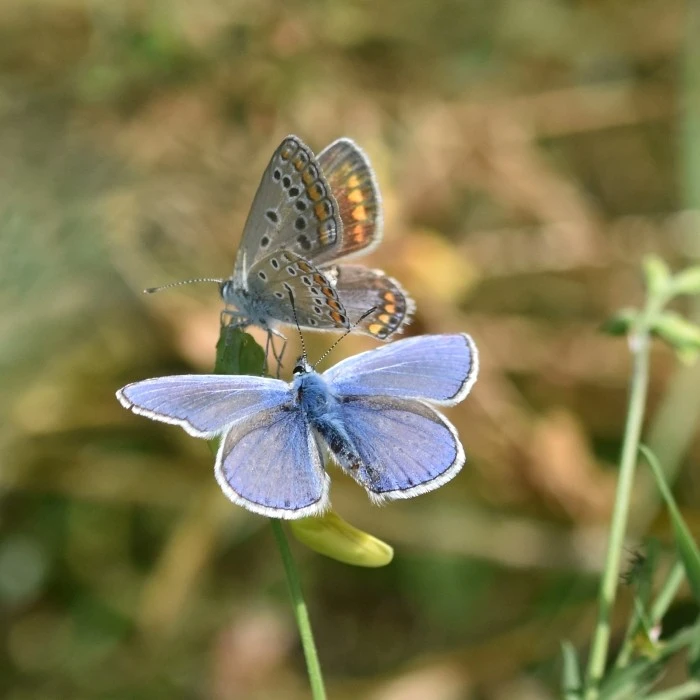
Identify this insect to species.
Polyommatus icarus
